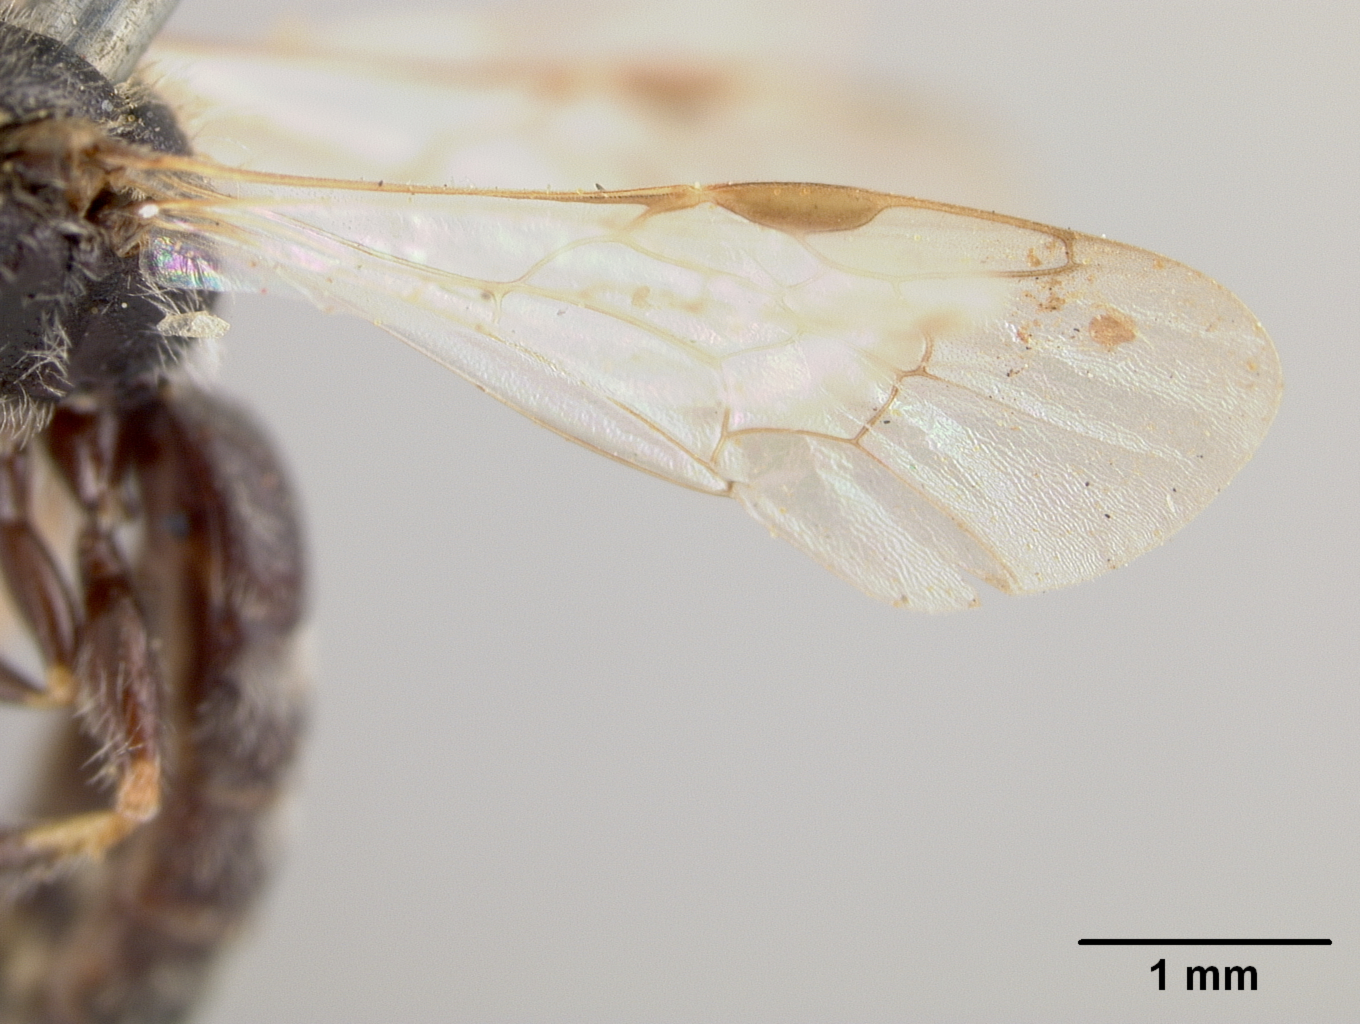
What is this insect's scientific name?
Calliopsis boylei
